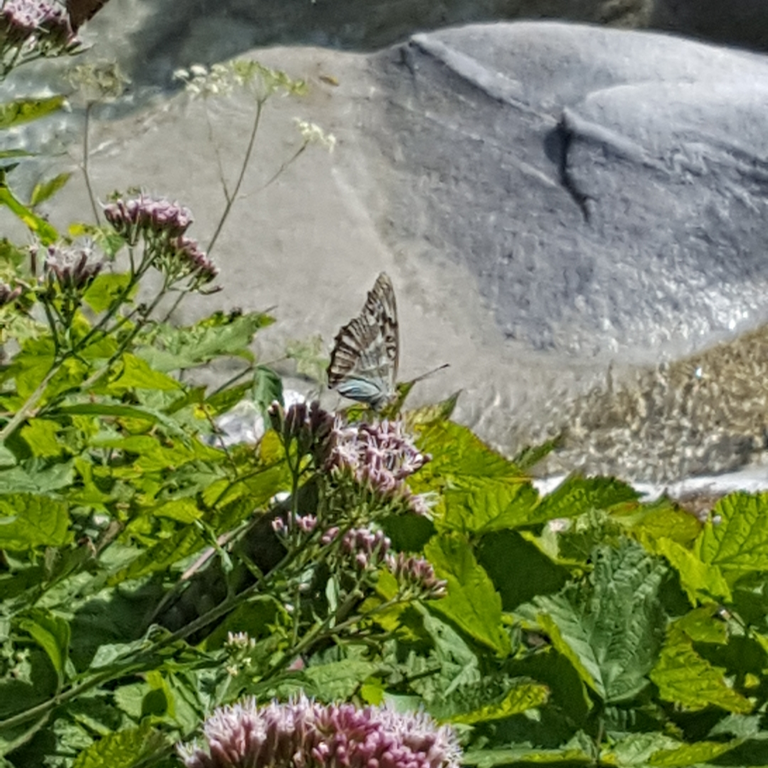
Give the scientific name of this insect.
Argynnis paphia
